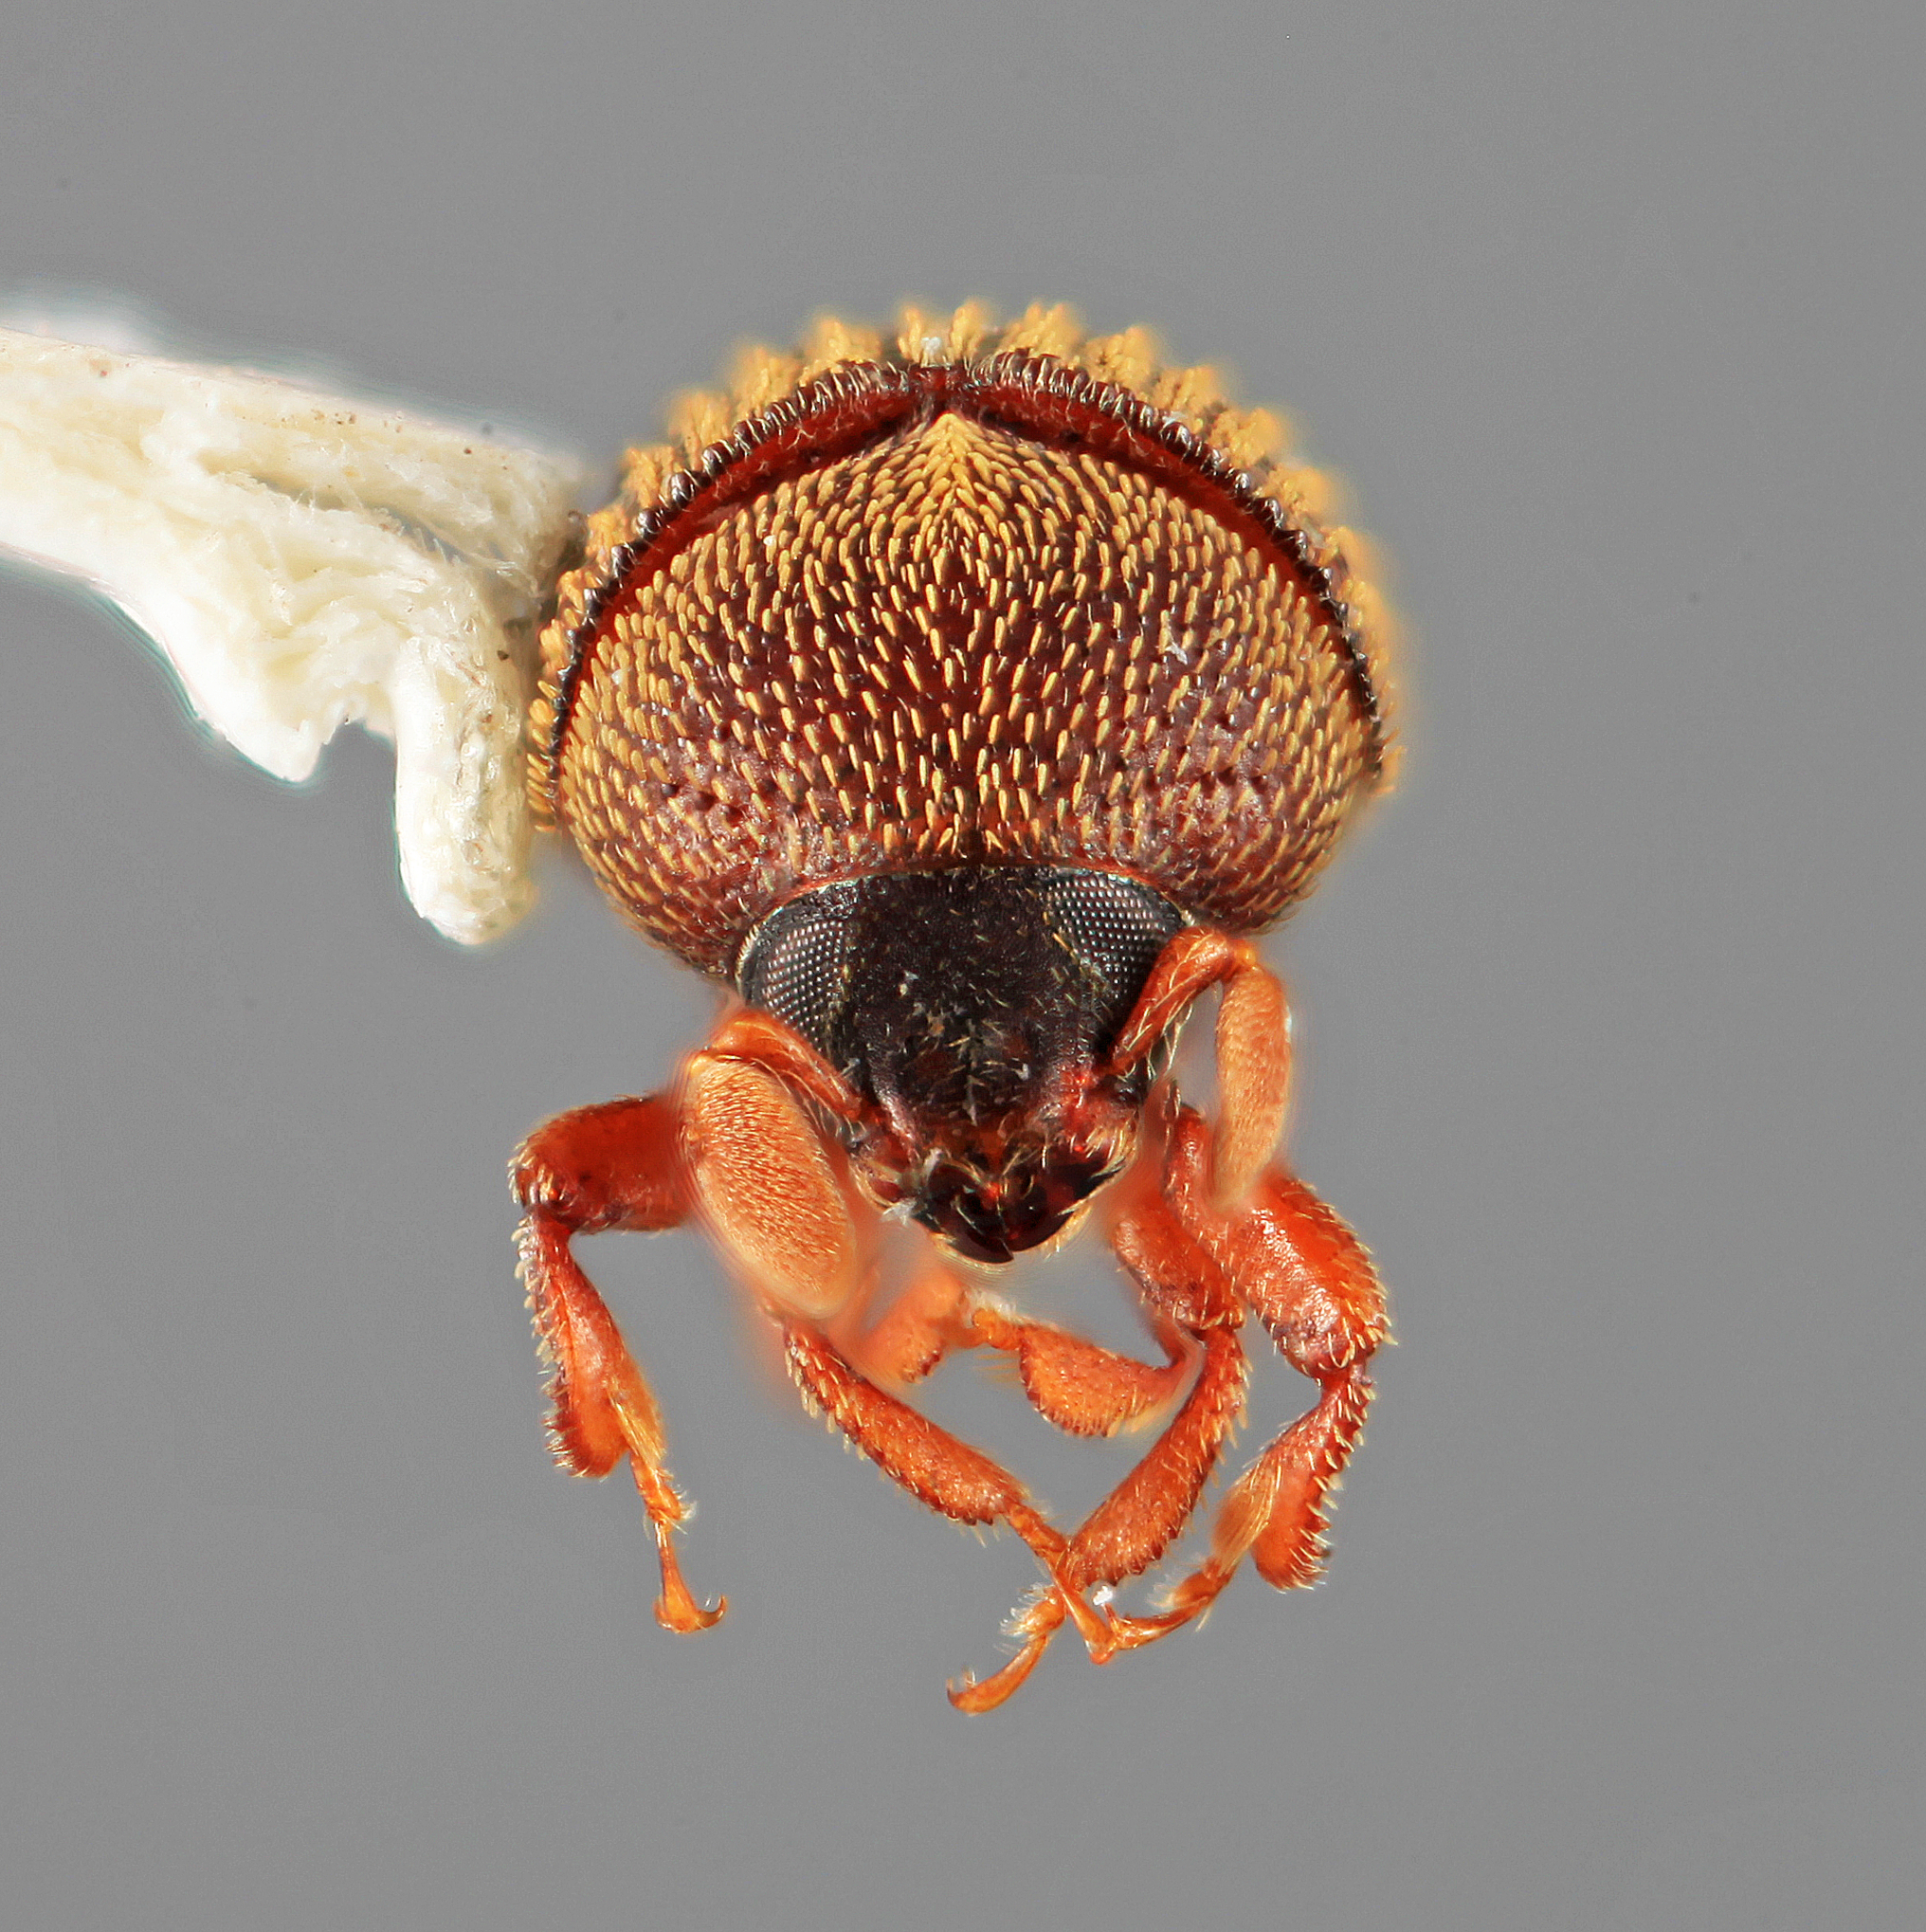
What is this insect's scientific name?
Chramesus acacicolens
